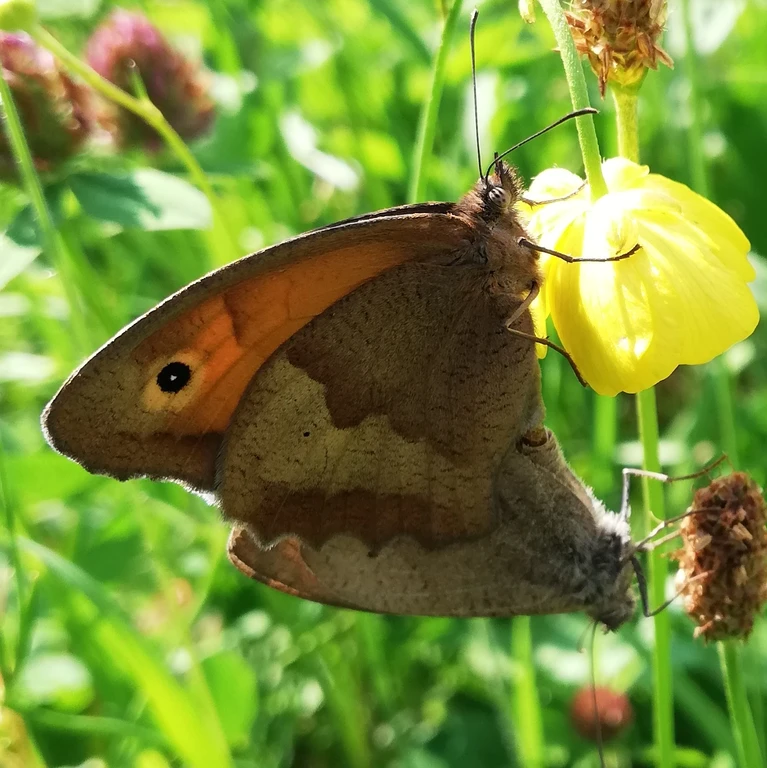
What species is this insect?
Maniola jurtina
